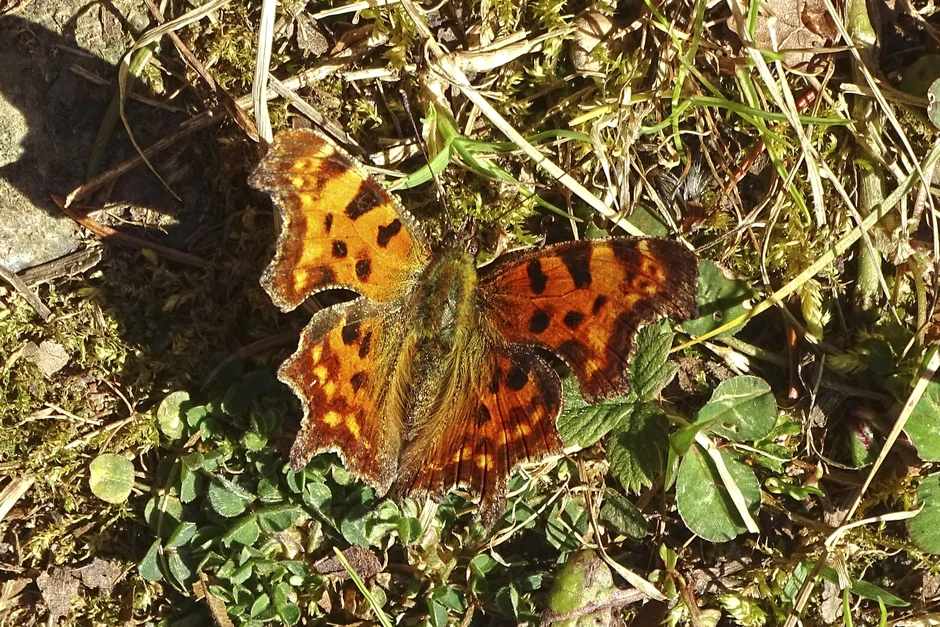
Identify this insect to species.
Polygonia c-album
